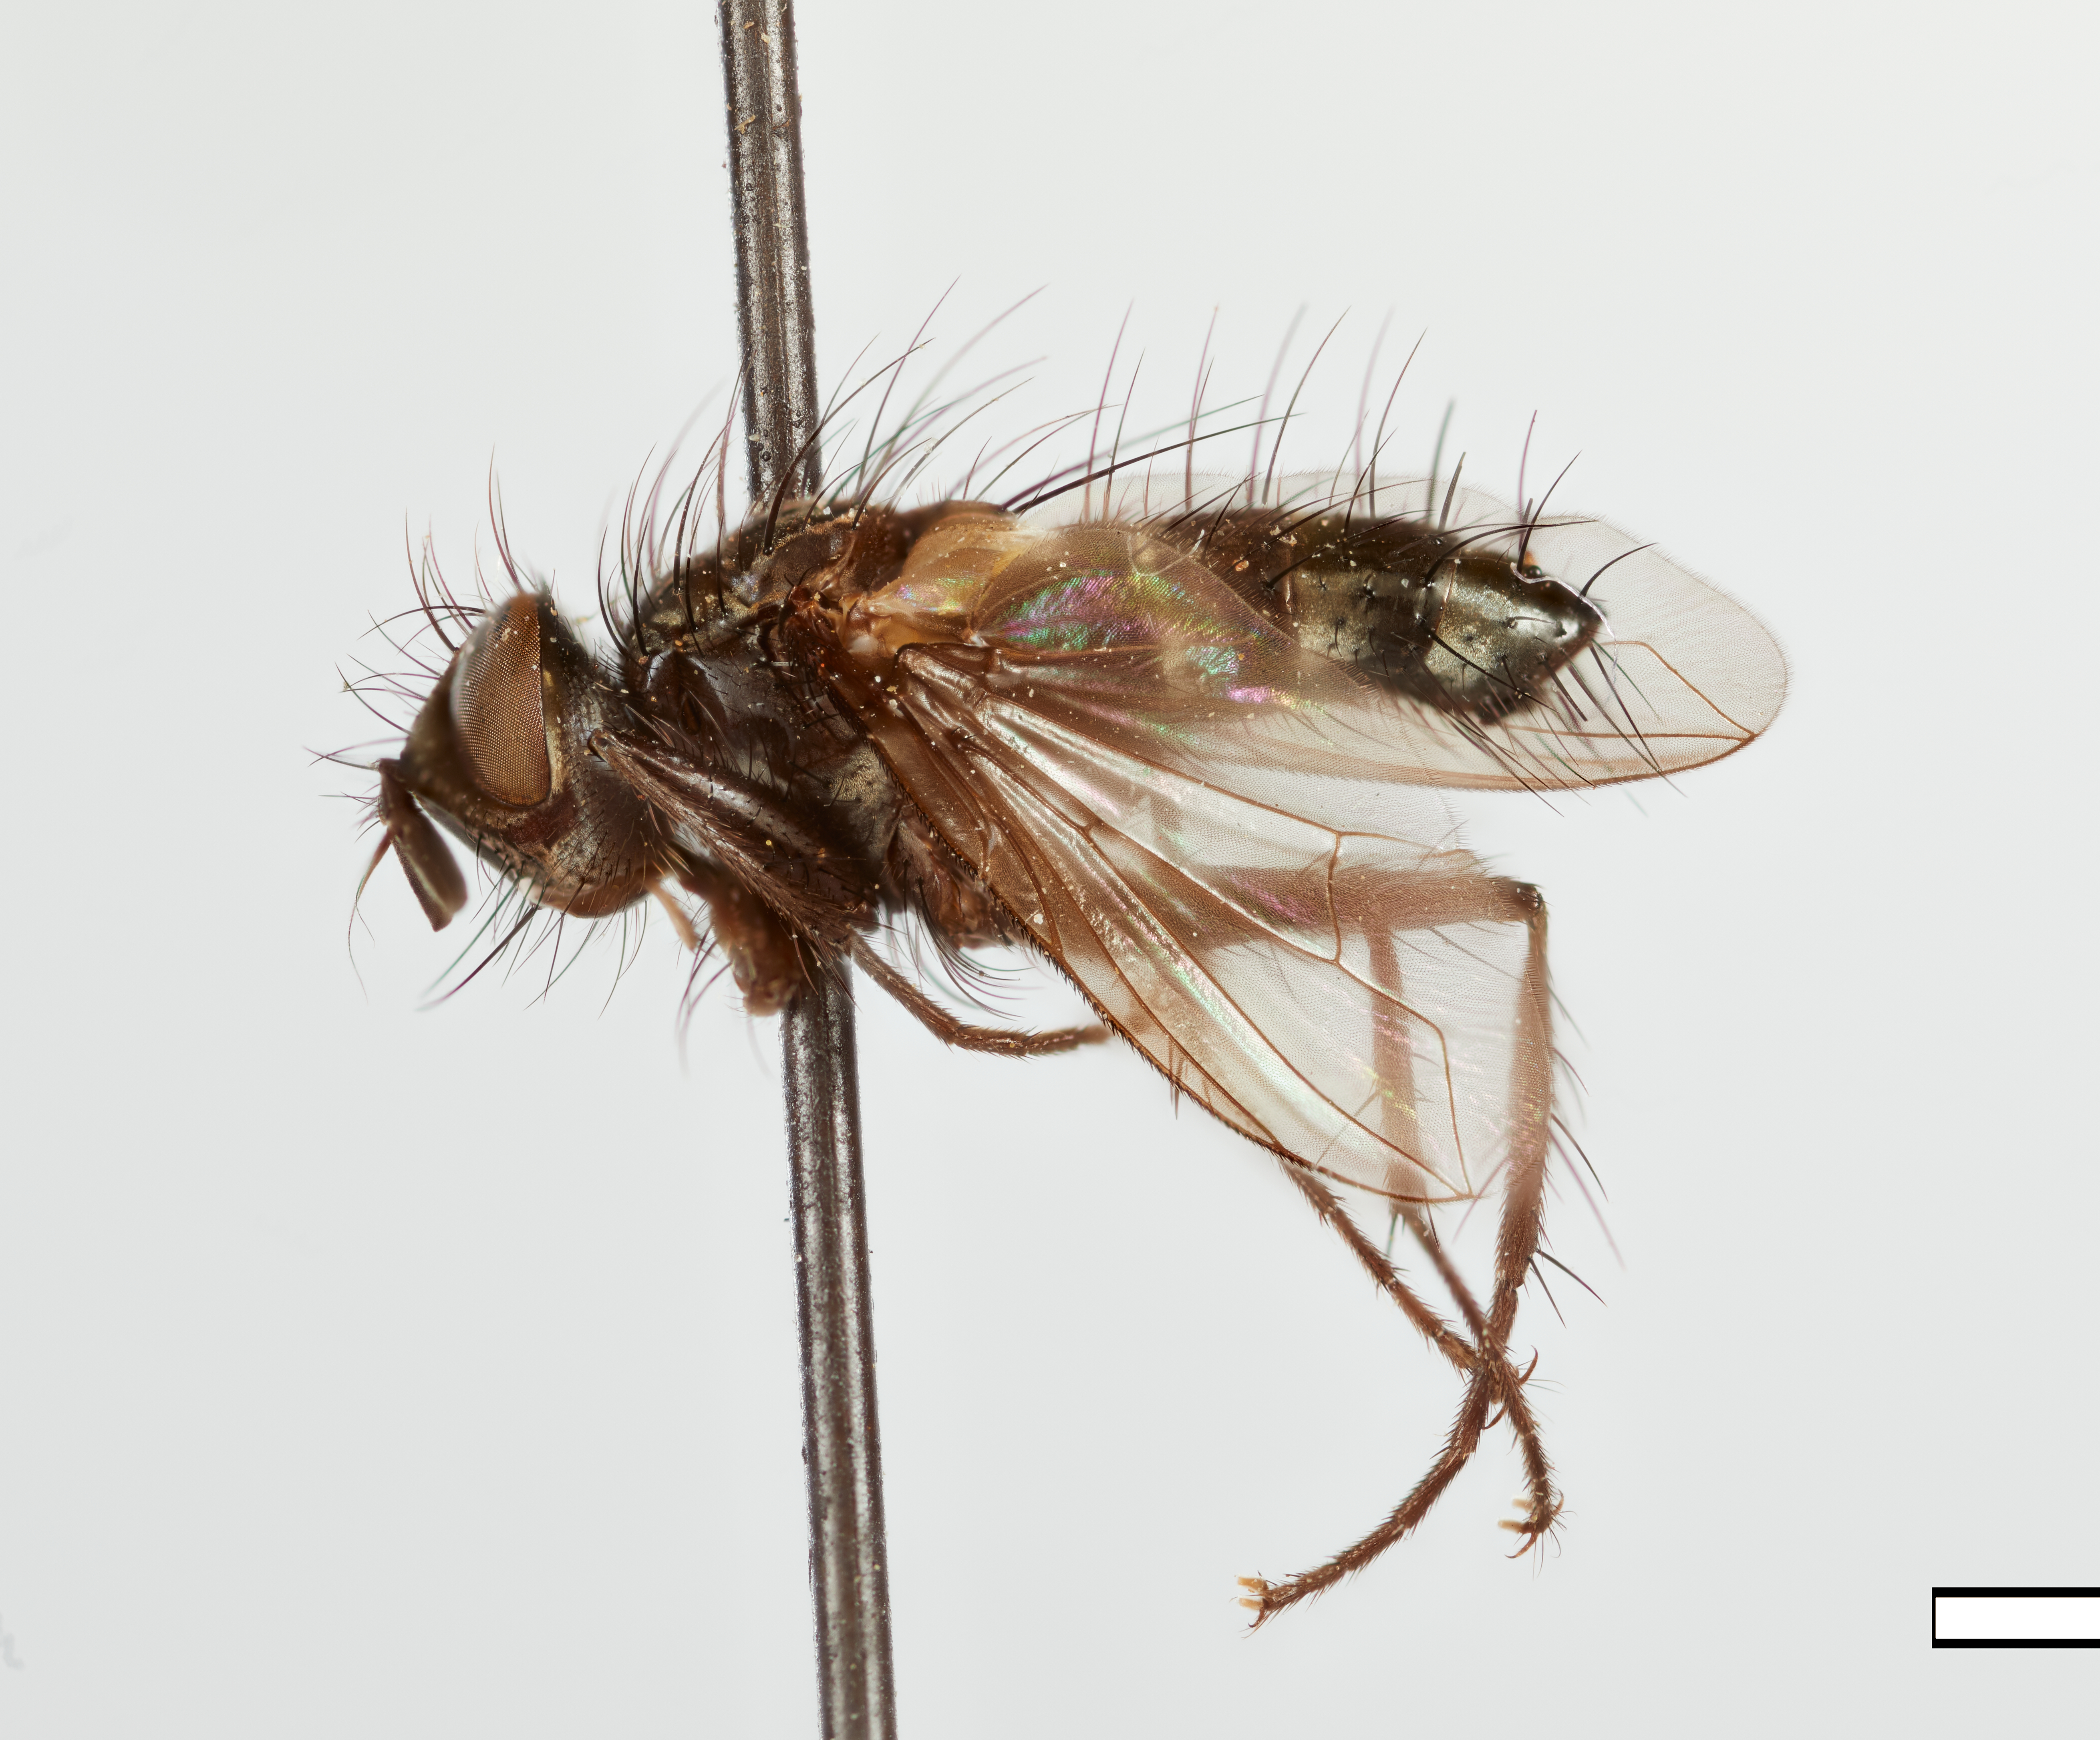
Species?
Acemeigenia inca
